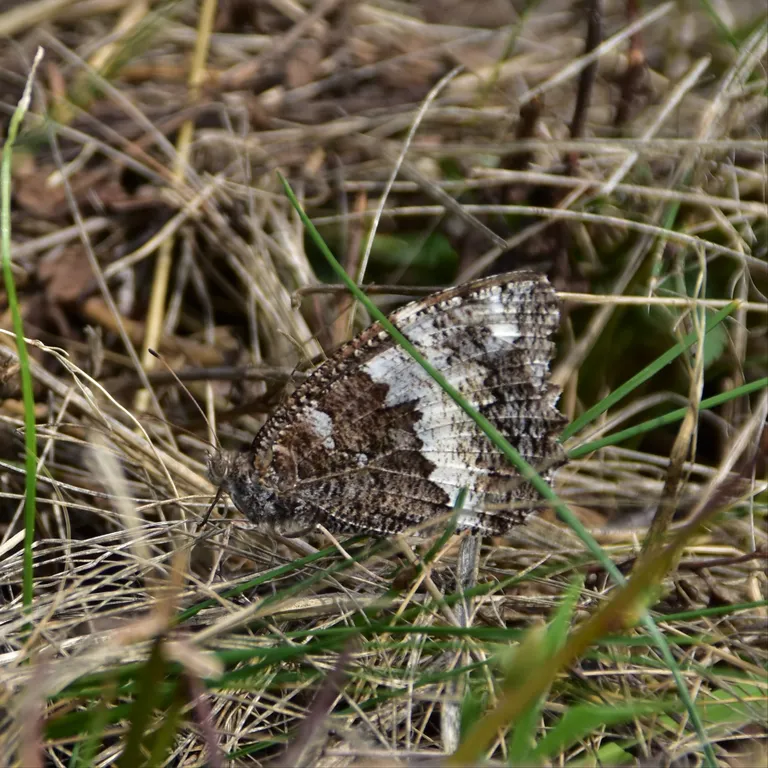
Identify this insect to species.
Brintesia circe
